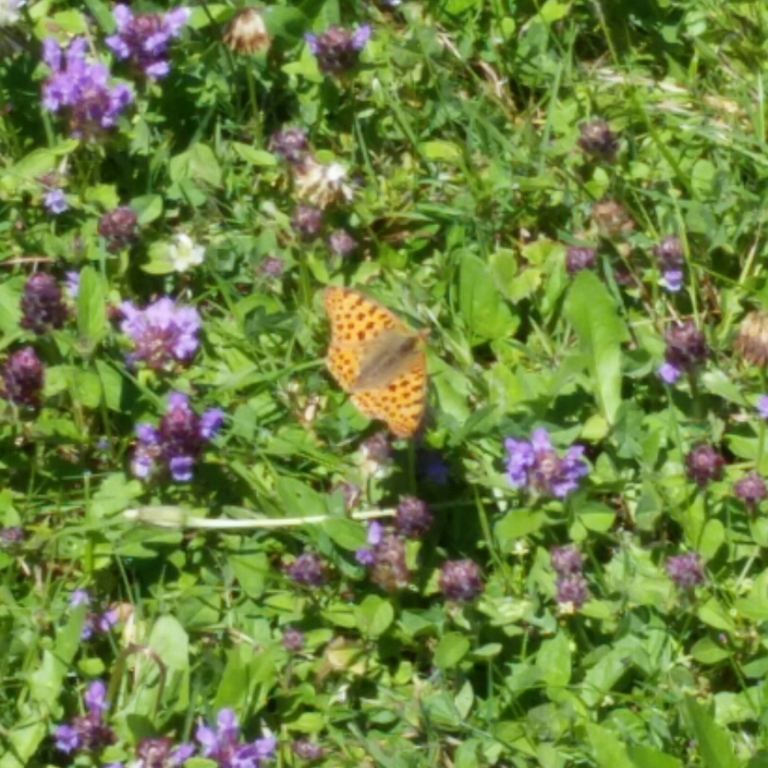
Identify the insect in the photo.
Issoria lathonia
